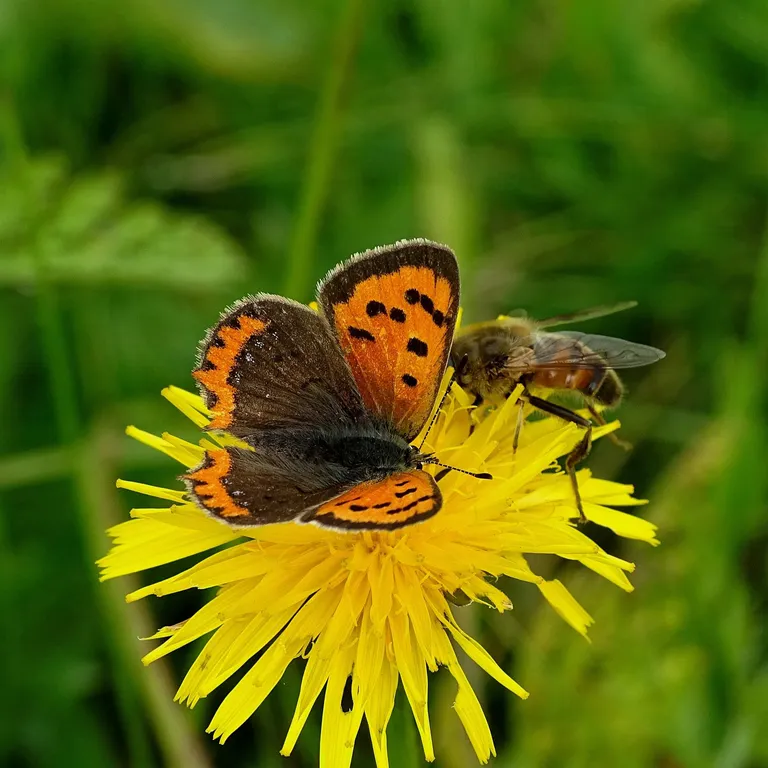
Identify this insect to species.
Lycaena phlaeas
